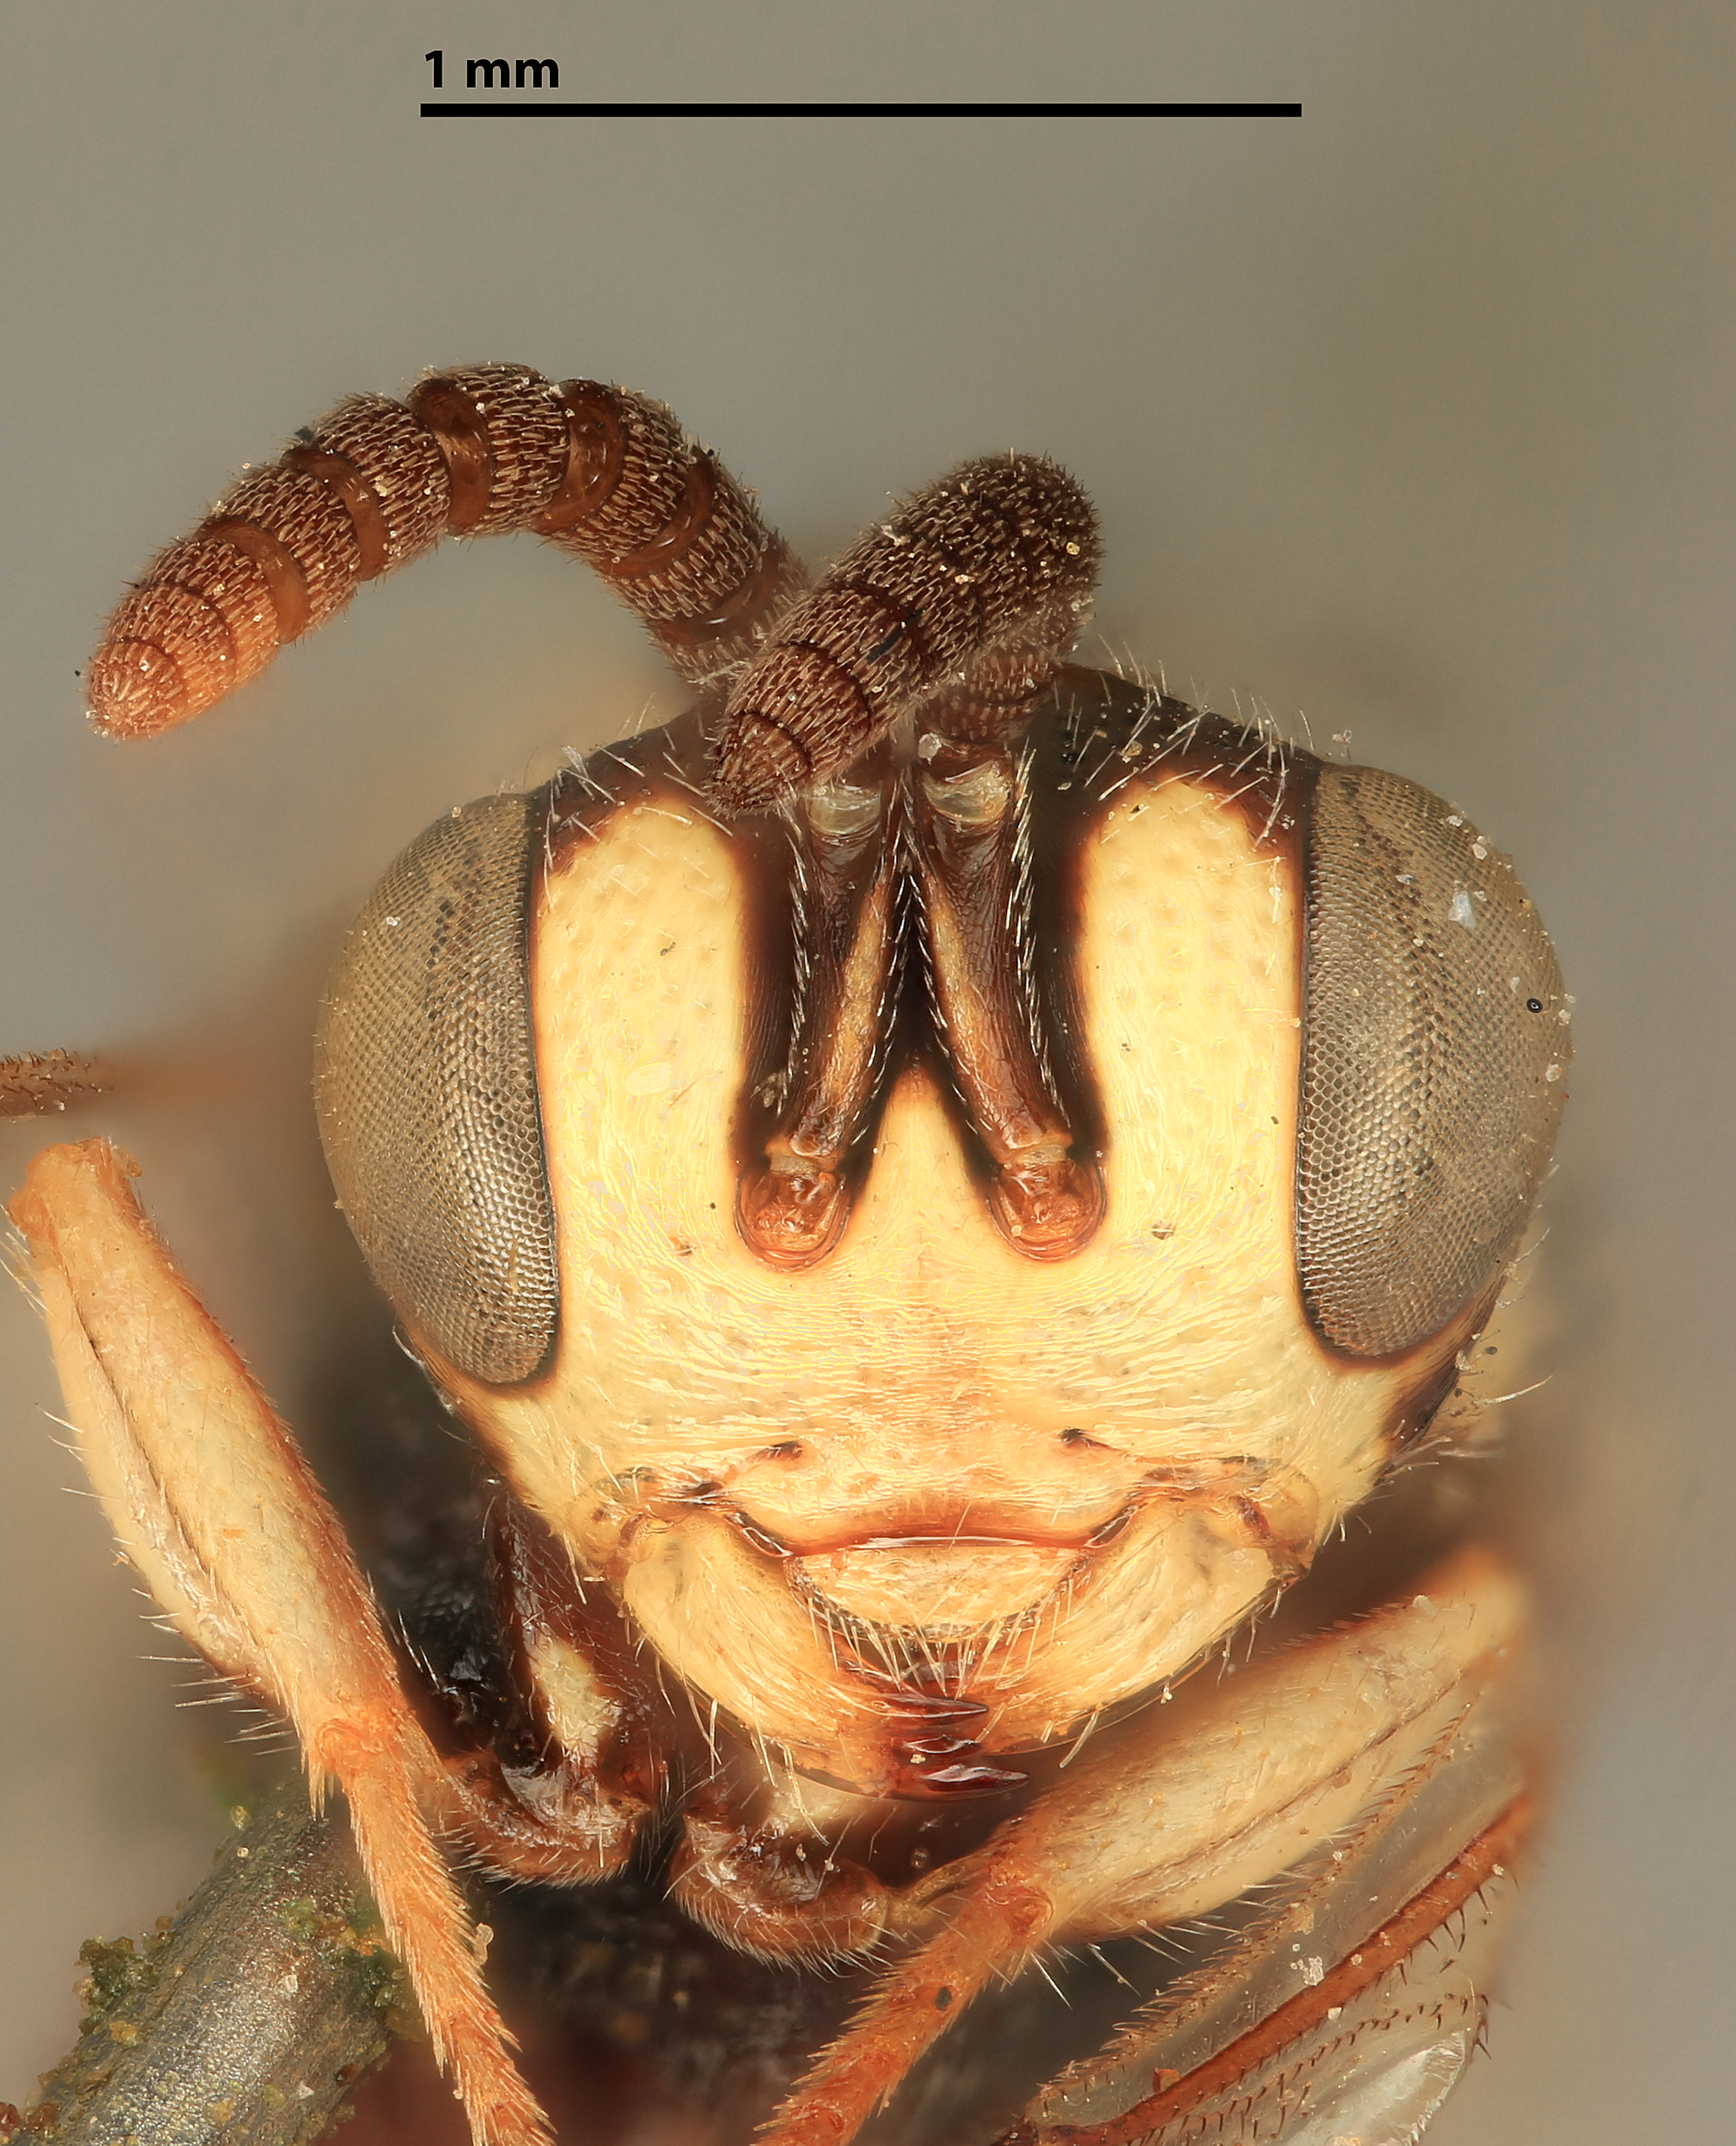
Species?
Smicra faceta
